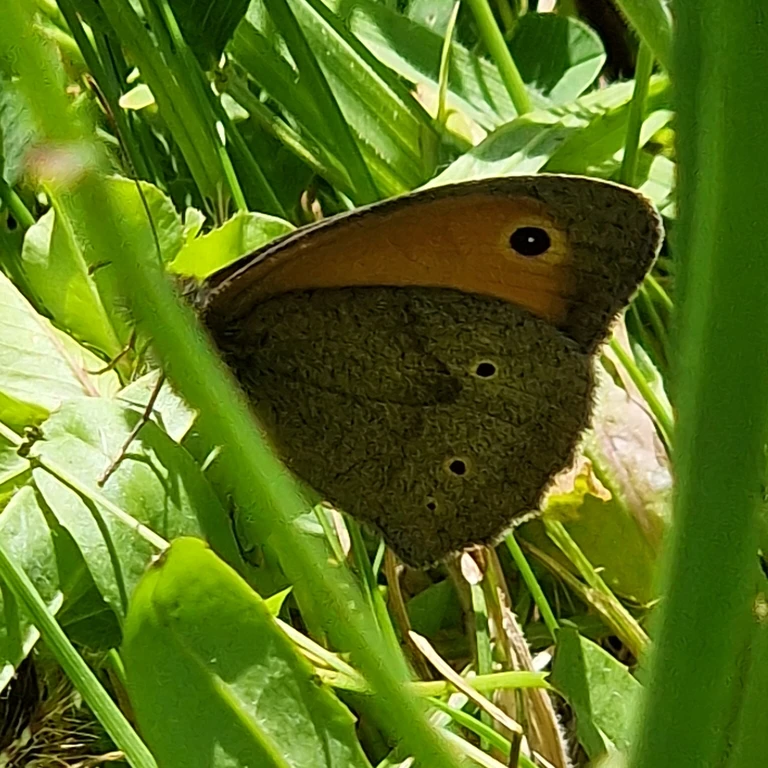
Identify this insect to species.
Maniola jurtina
